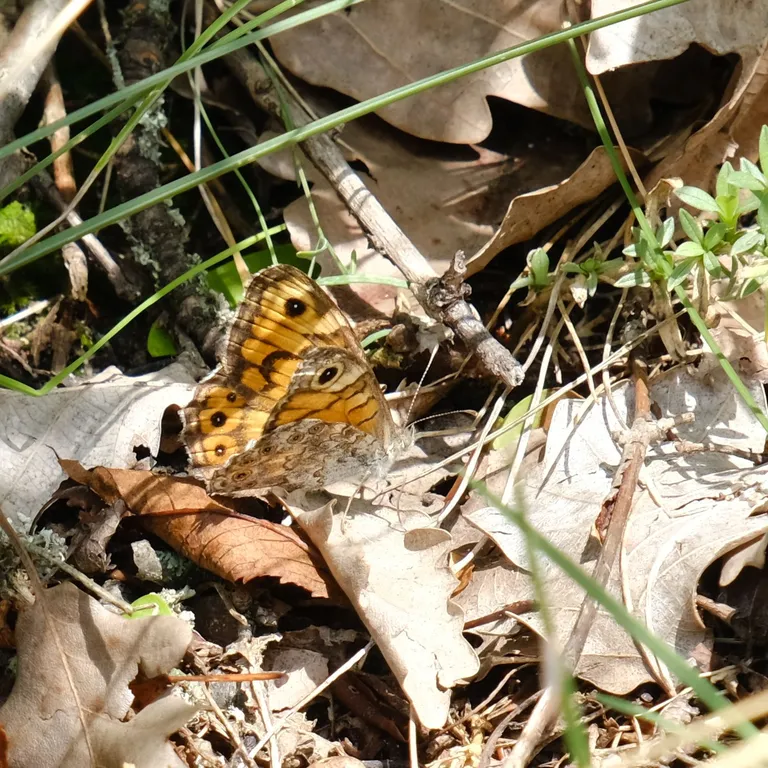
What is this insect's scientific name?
Lasiommata megera (also Pararge megera)
